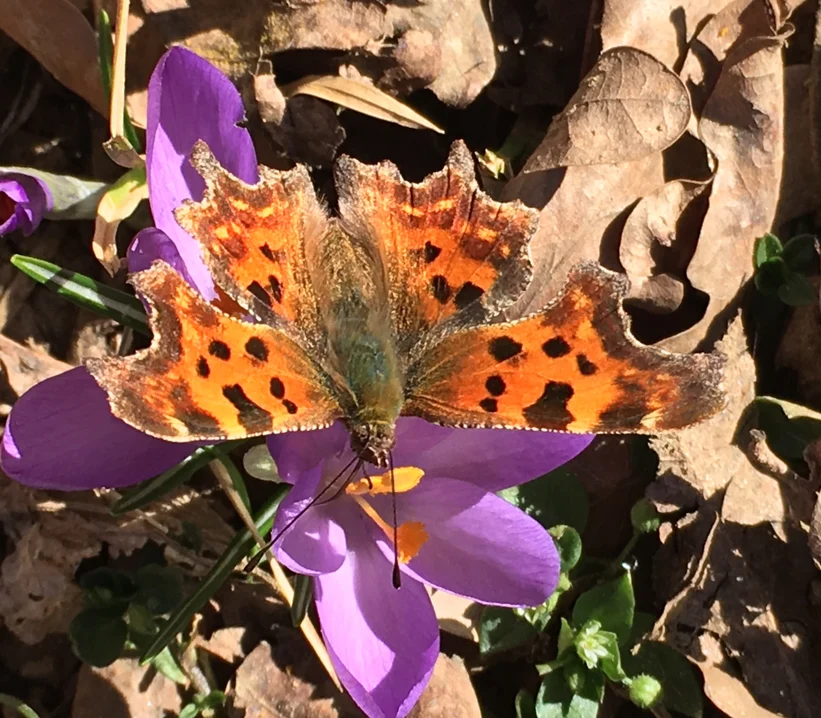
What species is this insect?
Polygonia c-album
